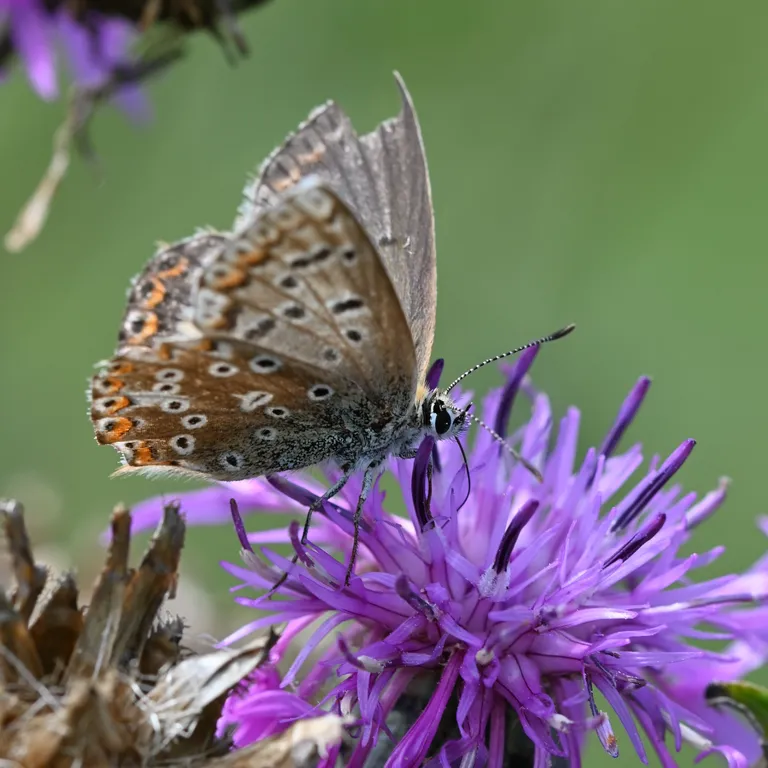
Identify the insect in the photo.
Lysandra coridon
